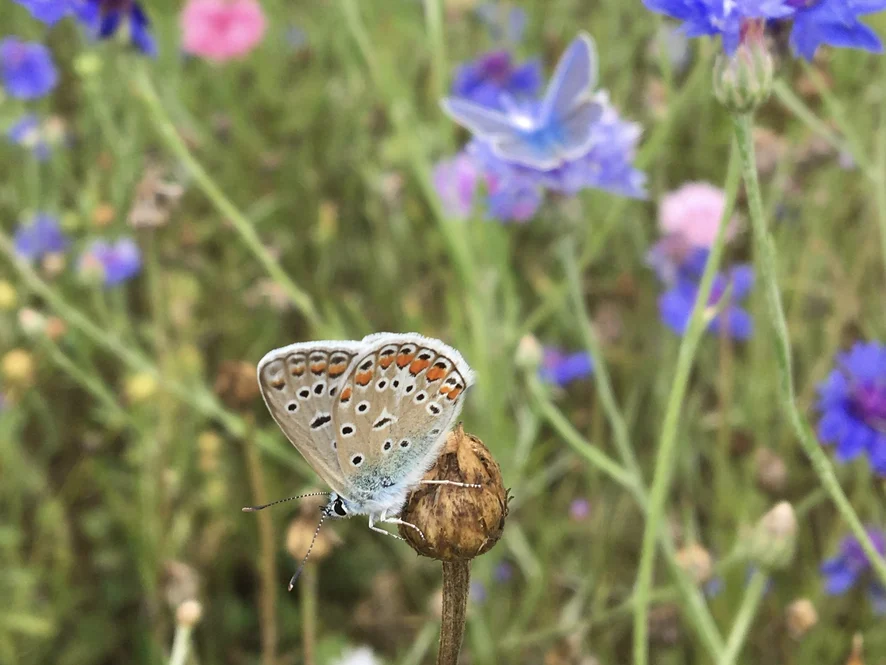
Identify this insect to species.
Polyommatus icarus
